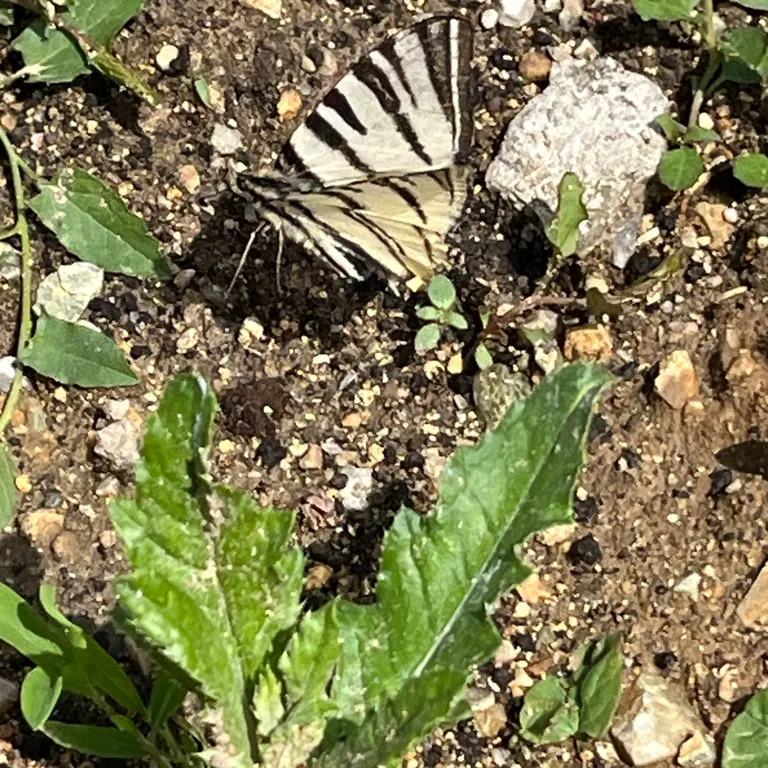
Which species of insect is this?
Iphiclides podalirius
